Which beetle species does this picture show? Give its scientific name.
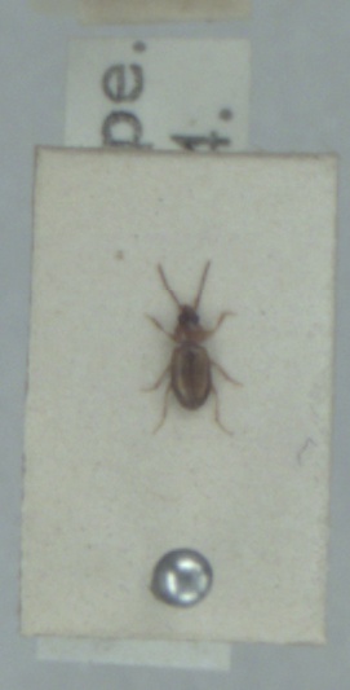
Tachys micros
